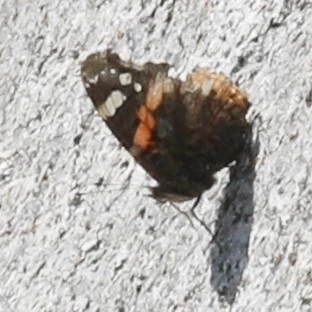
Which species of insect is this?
Vanessa atalanta
